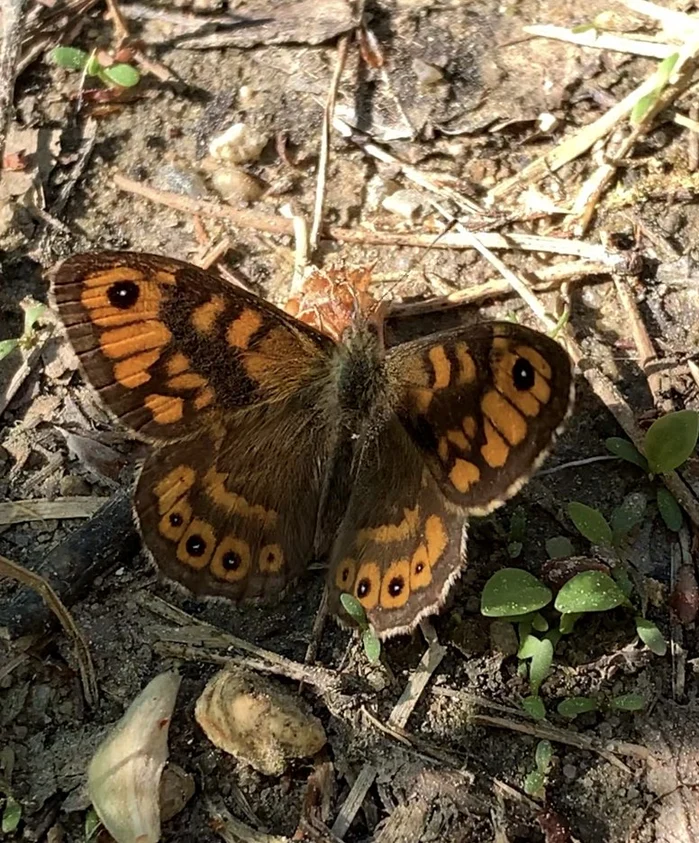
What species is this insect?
Lasiommata megera (also Pararge megera)
